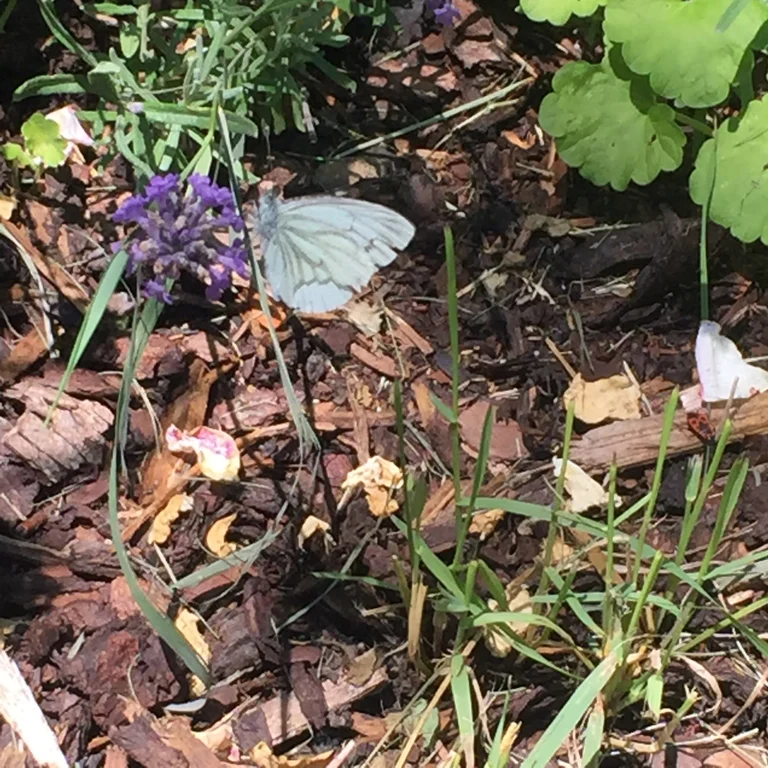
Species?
Pieris napi
